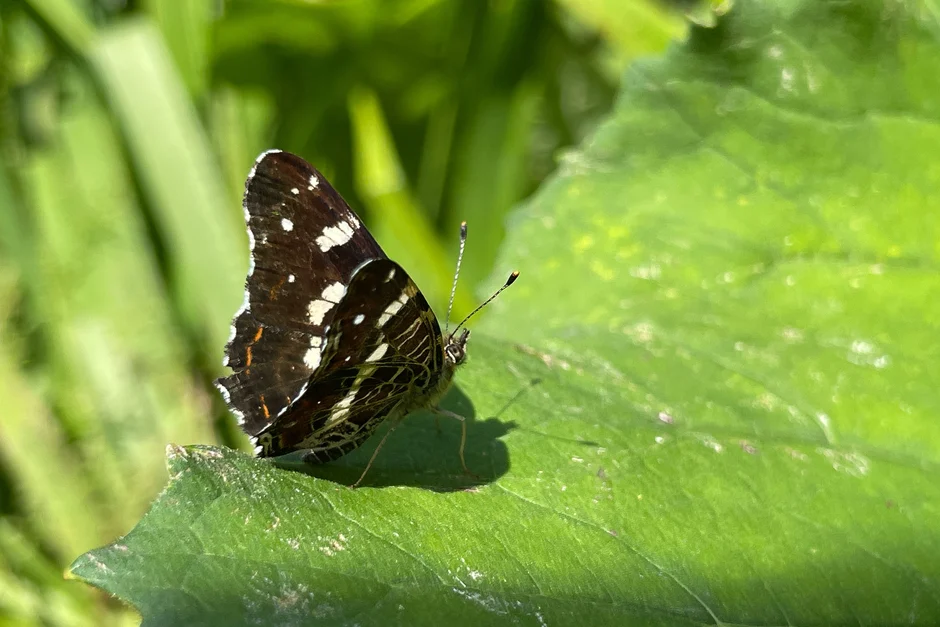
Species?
Araschnia levana
